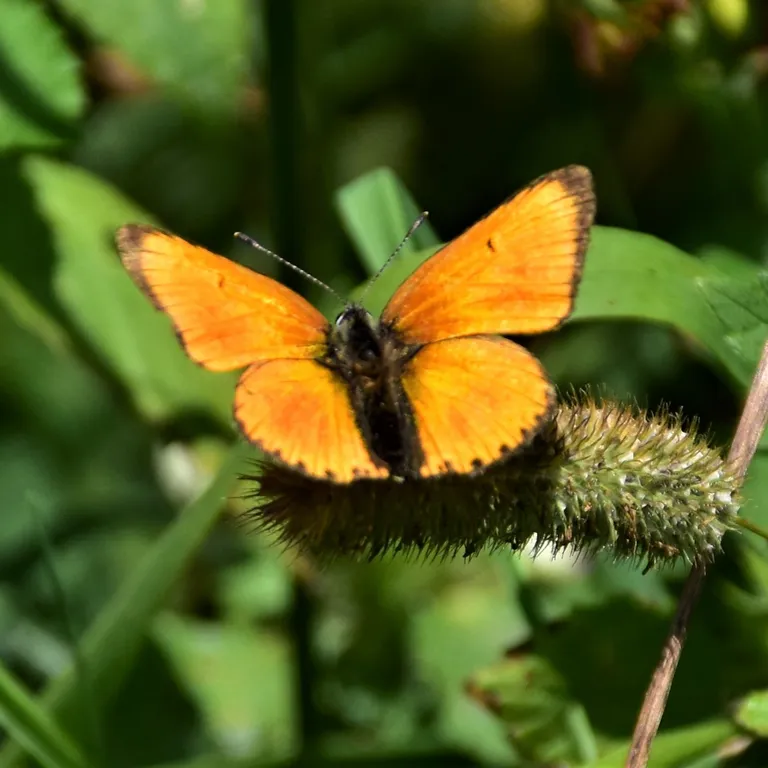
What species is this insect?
Lycaena virgaureae
